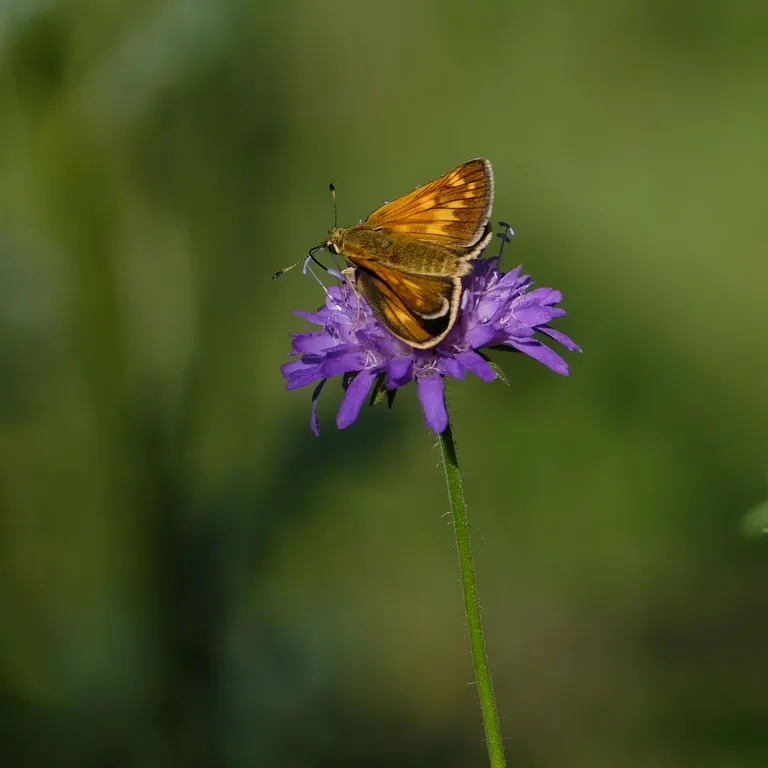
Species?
Ochlodes sylvanus (also Ochlodes venata)
